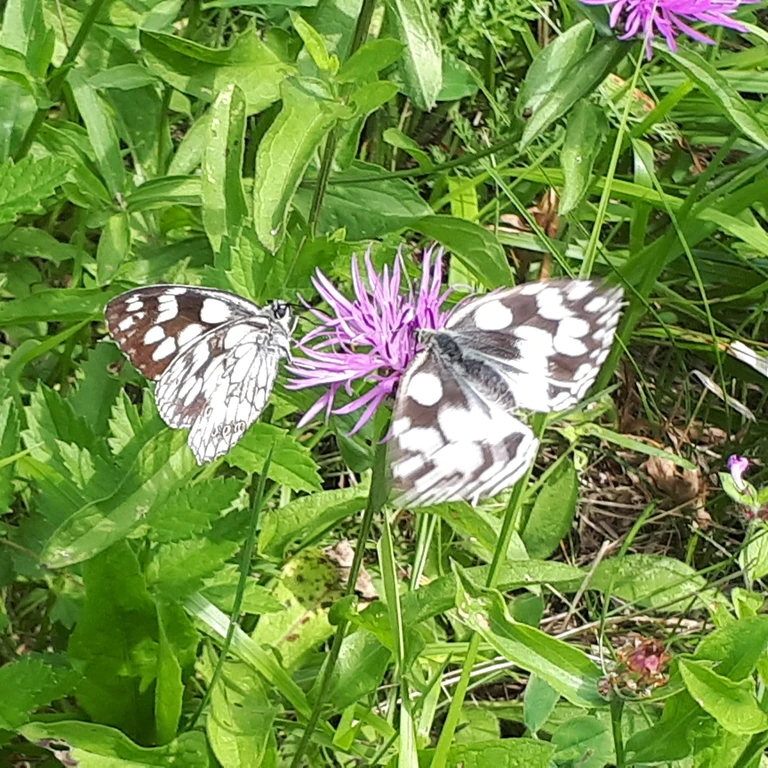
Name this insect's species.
Melanargia galathea
